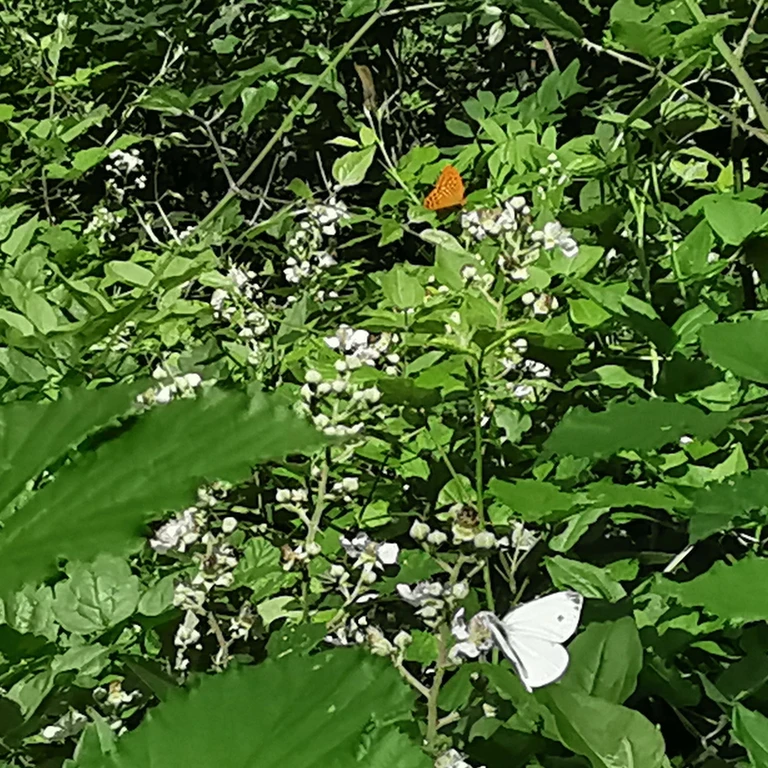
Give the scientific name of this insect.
Argynnis paphia
